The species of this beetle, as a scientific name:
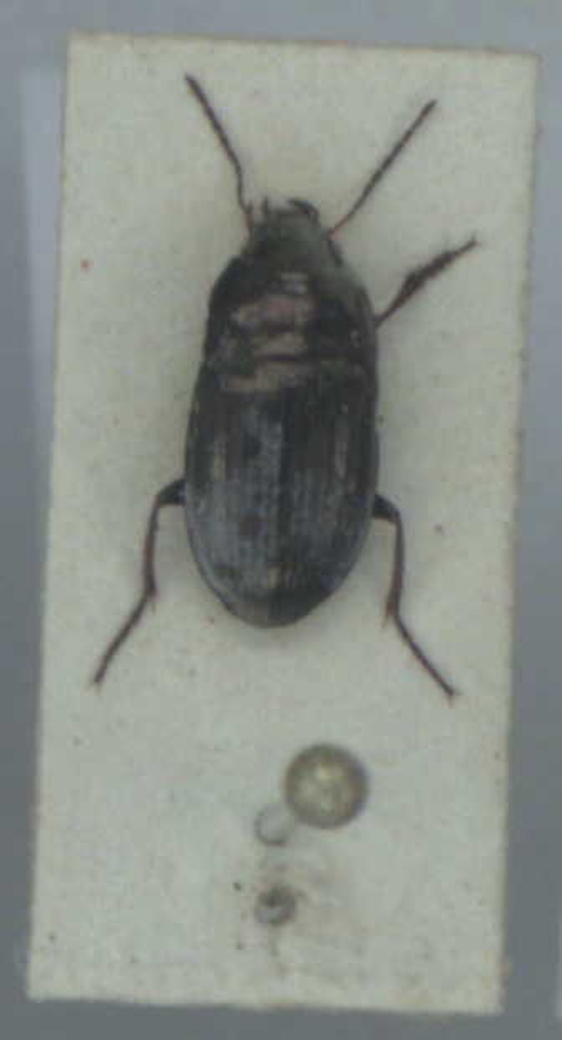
Amara communis
